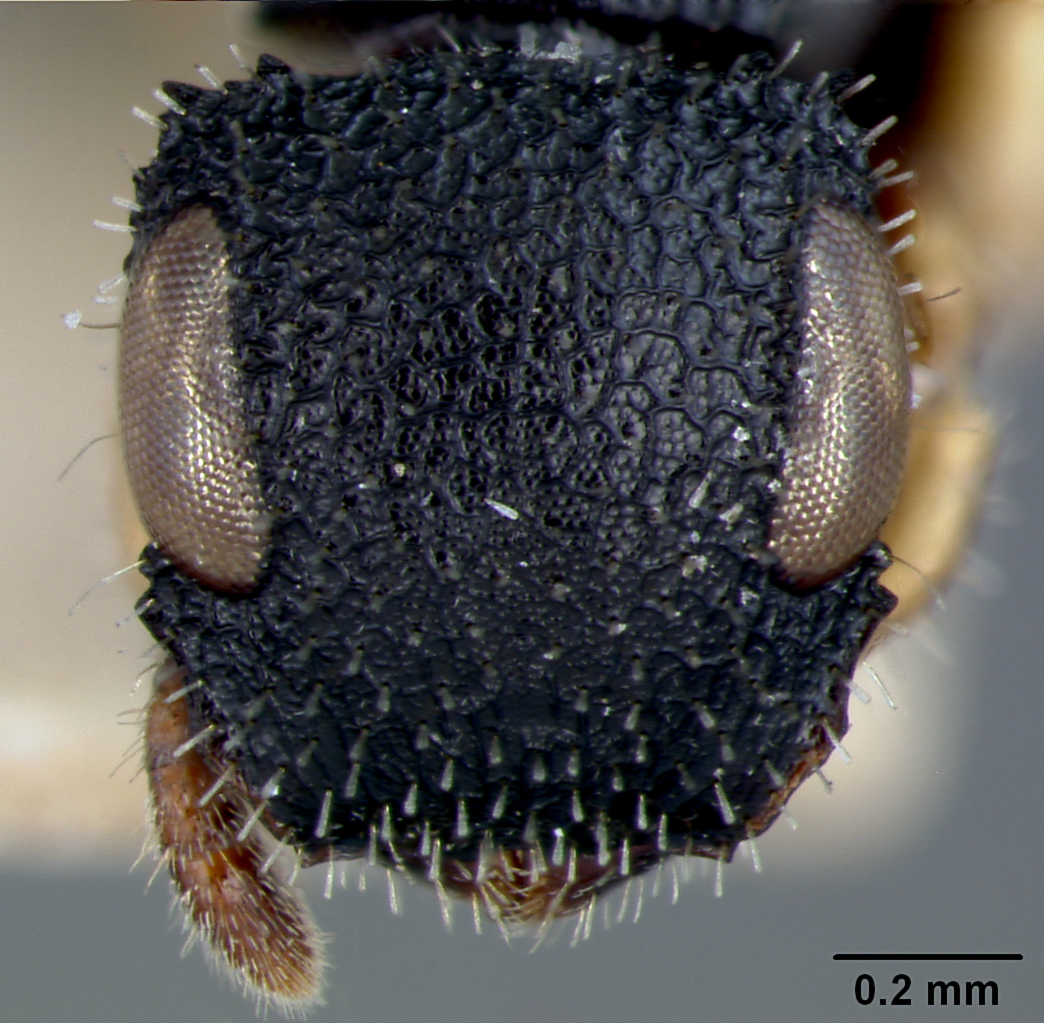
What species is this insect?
Cataulacus traegaordhi
